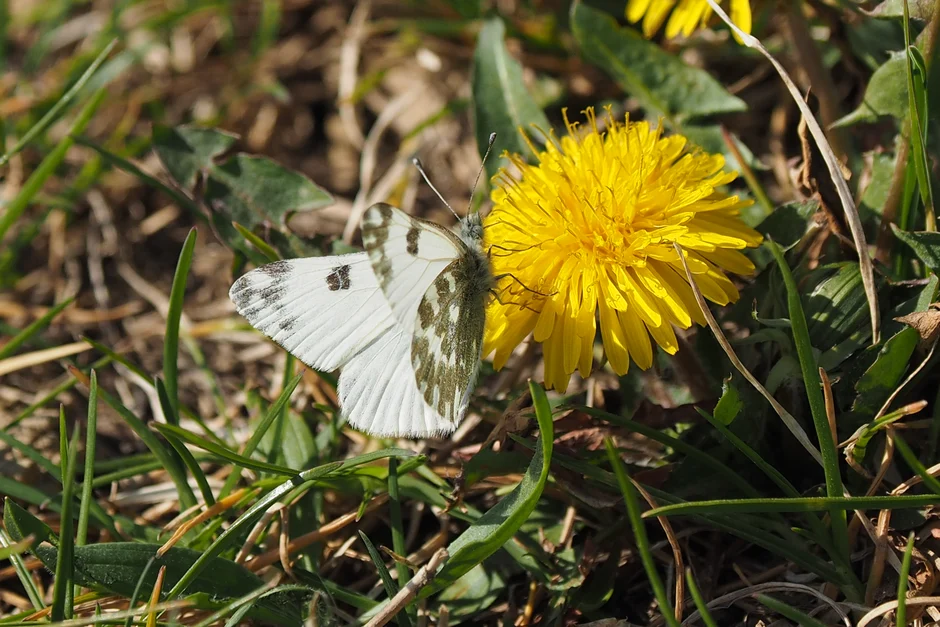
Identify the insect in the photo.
Pontia edusa
